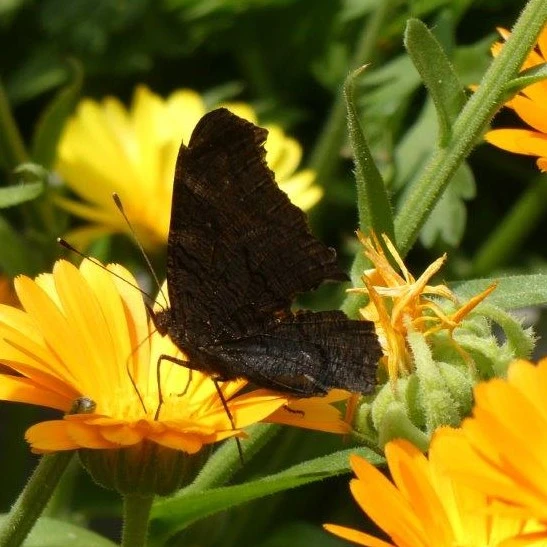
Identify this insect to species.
Aglais io
